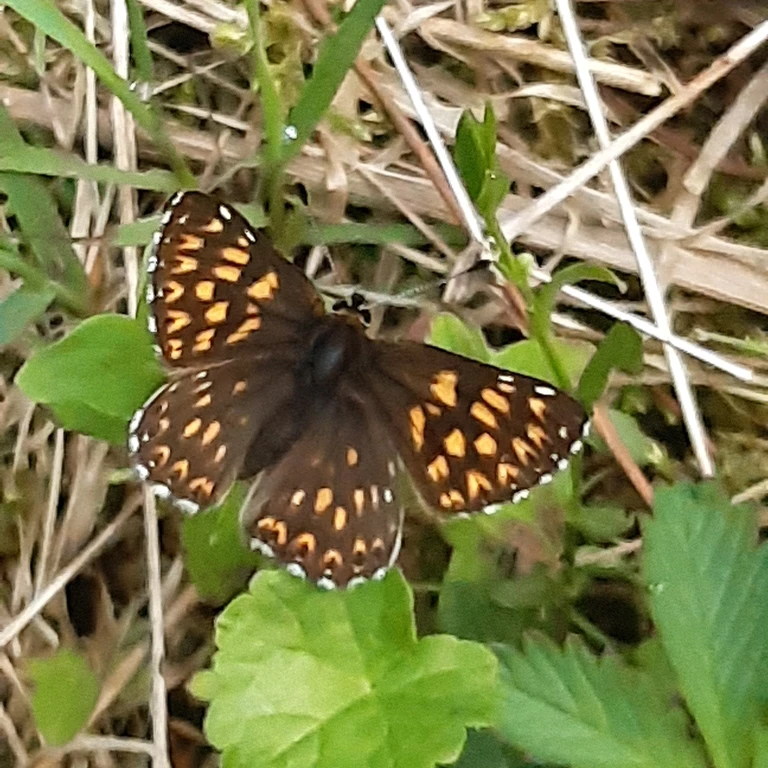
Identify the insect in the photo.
Hamearis lucina
